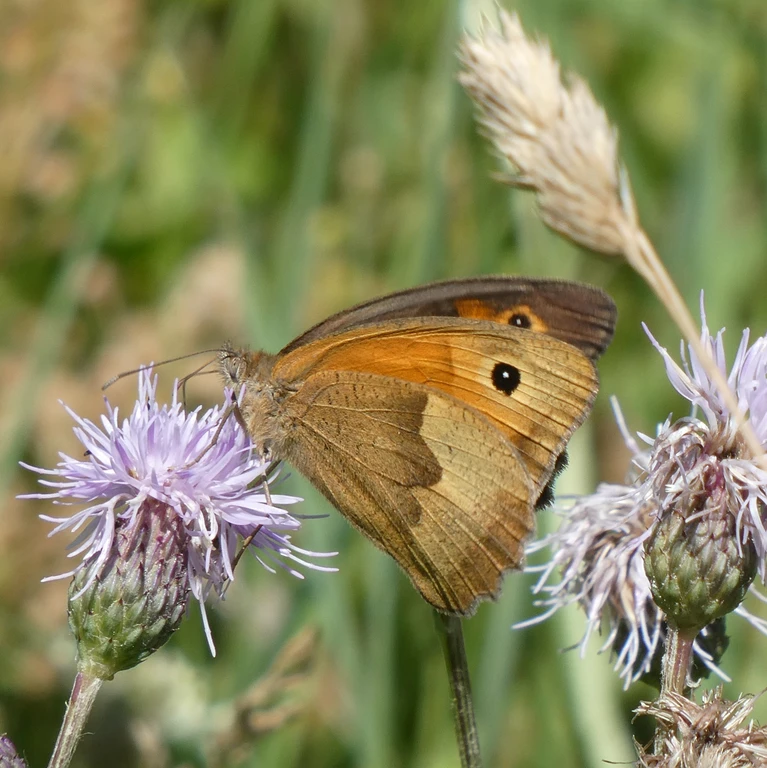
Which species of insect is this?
Maniola jurtina
